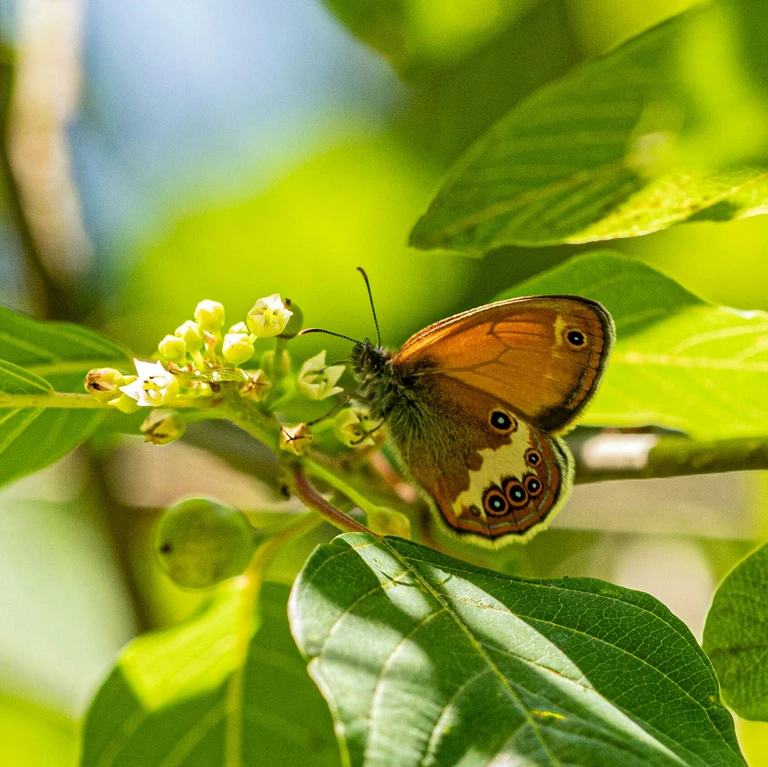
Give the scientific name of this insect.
Coenonympha arcania
